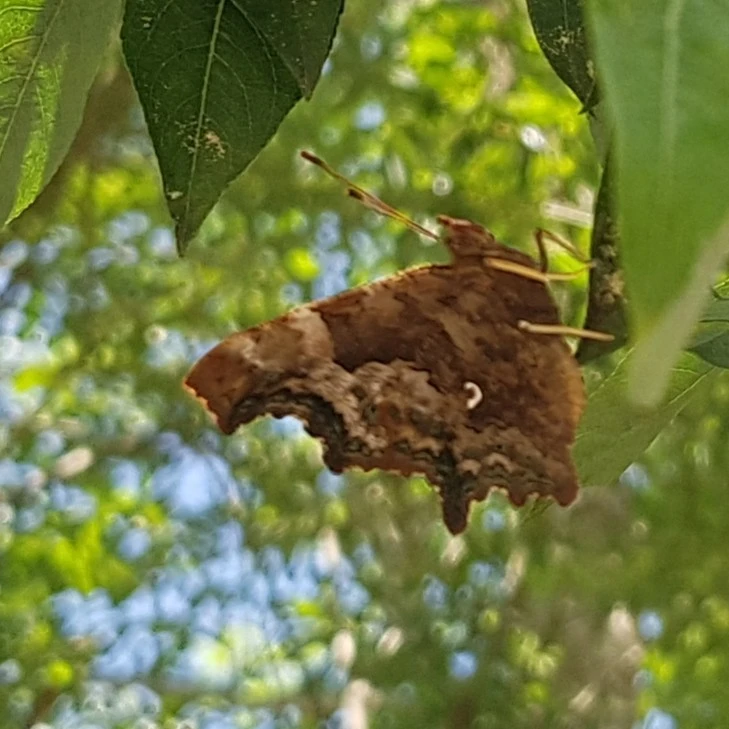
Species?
Polygonia c-album
